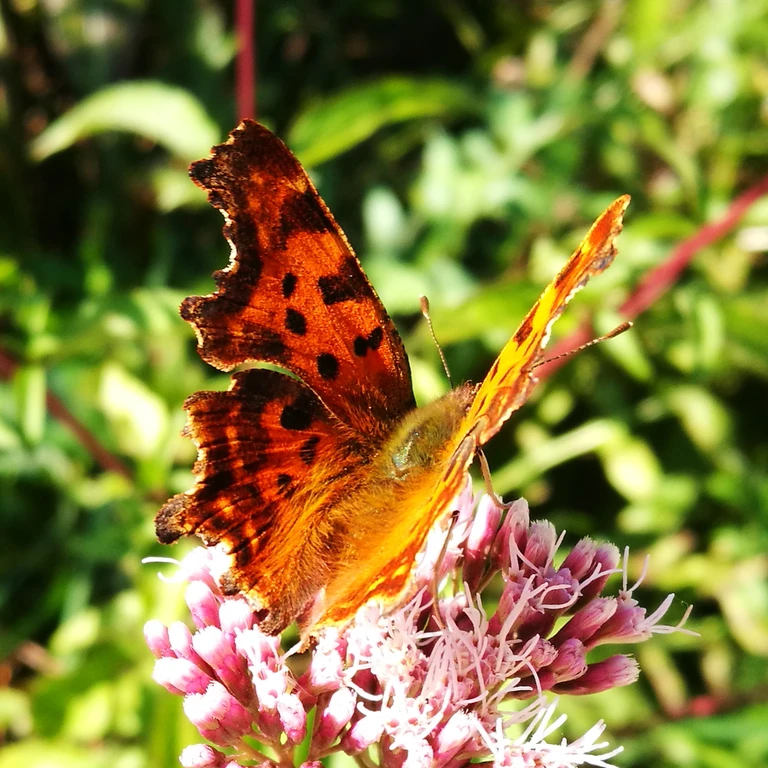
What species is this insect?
Polygonia c-album
